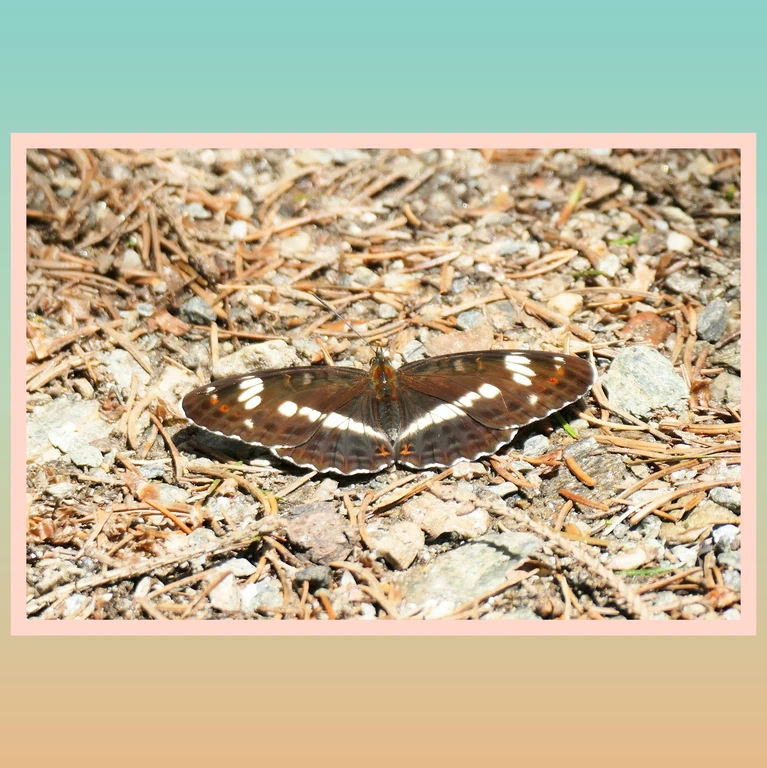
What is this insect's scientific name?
Limenitis camilla (also Ladoga camilla)
